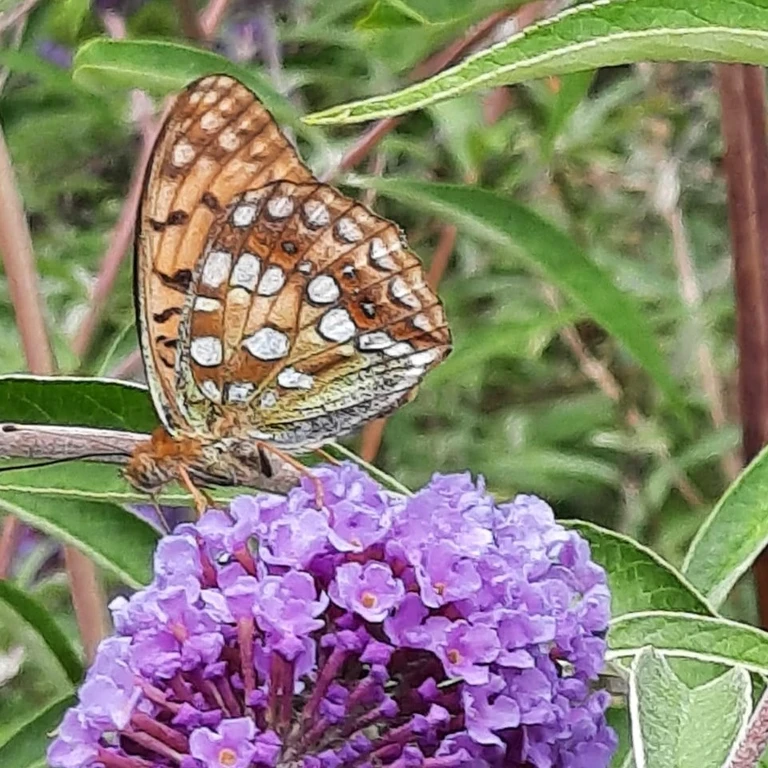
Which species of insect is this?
Fabriciana adippe
